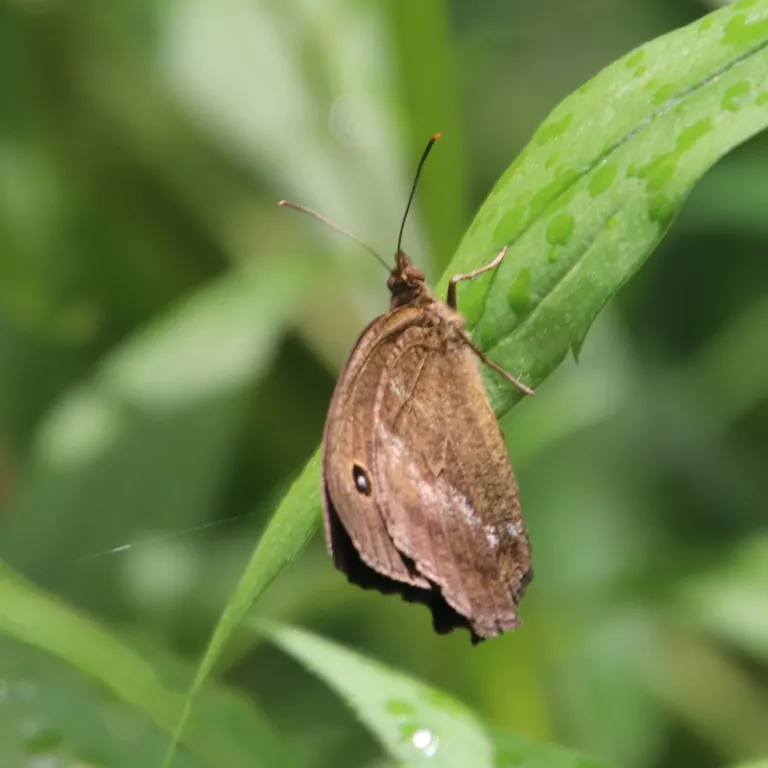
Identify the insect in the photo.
Minois dryas
